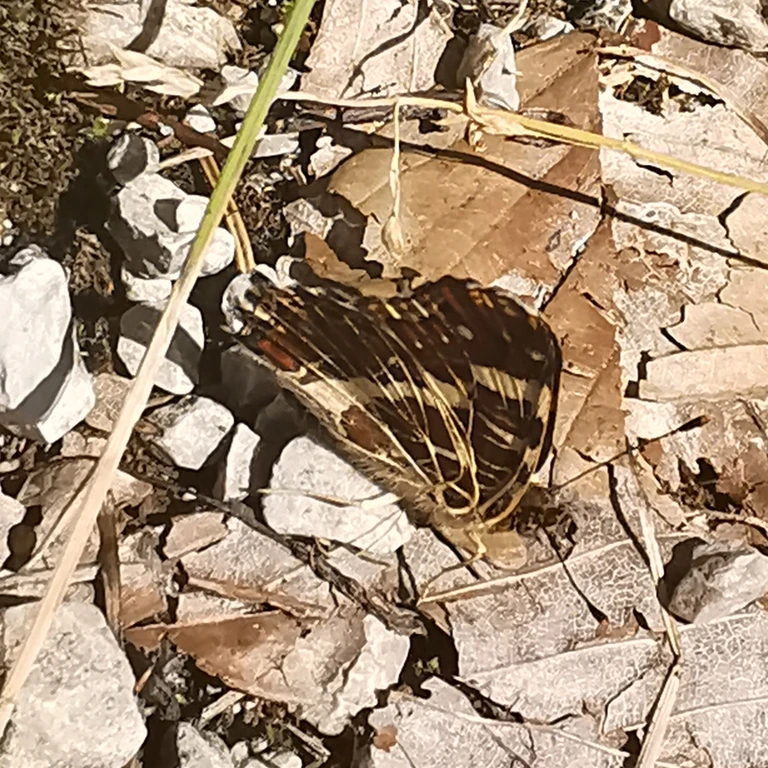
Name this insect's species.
Araschnia levana
